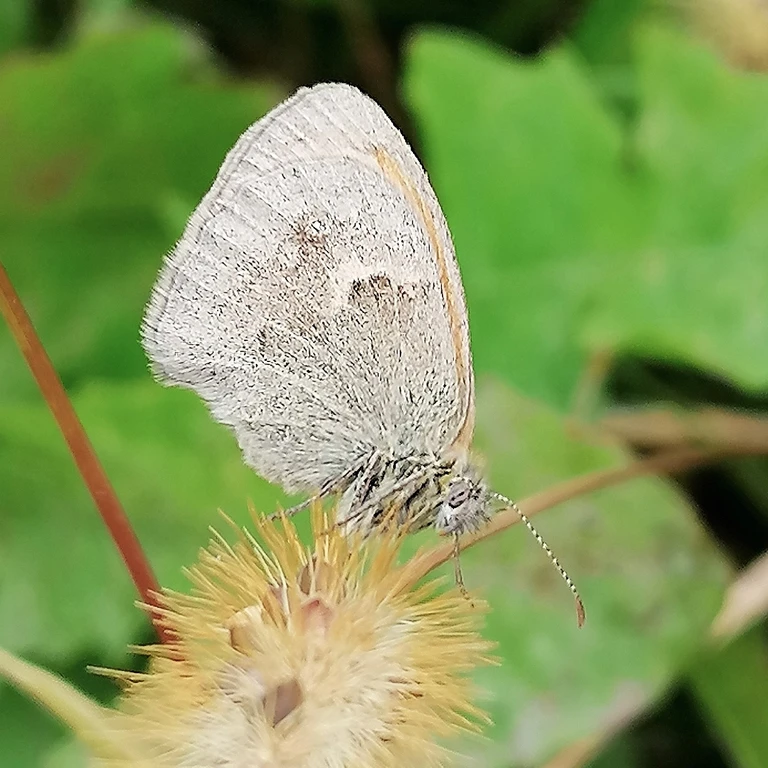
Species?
Coenonympha pamphilus
